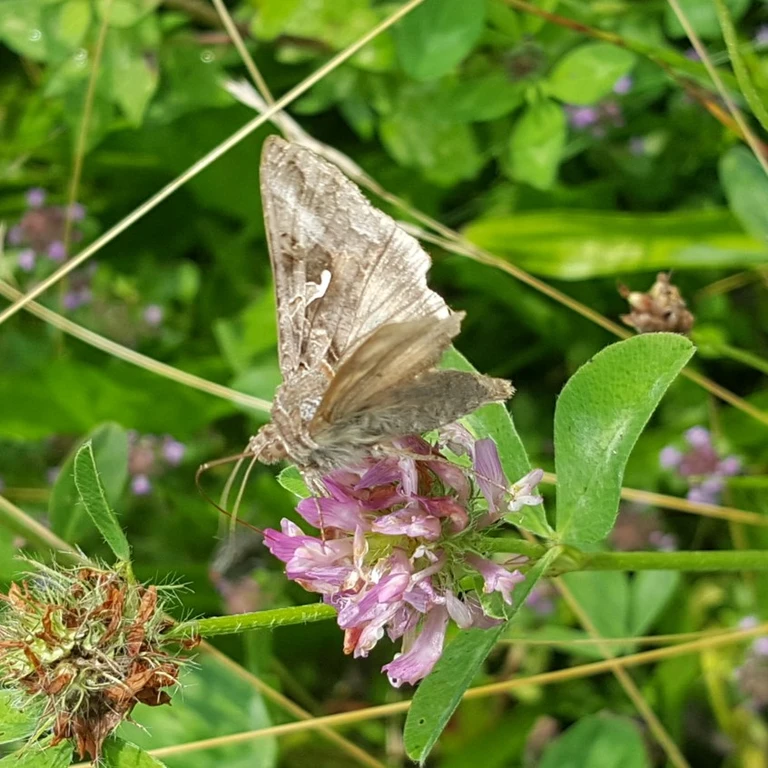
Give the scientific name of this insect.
Autographa gamma
